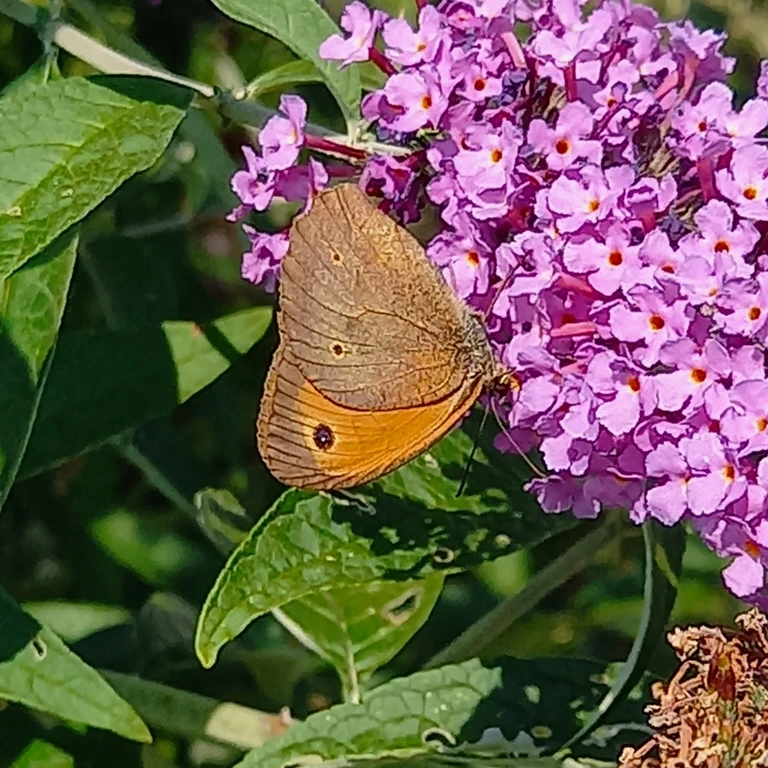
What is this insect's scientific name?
Maniola jurtina
